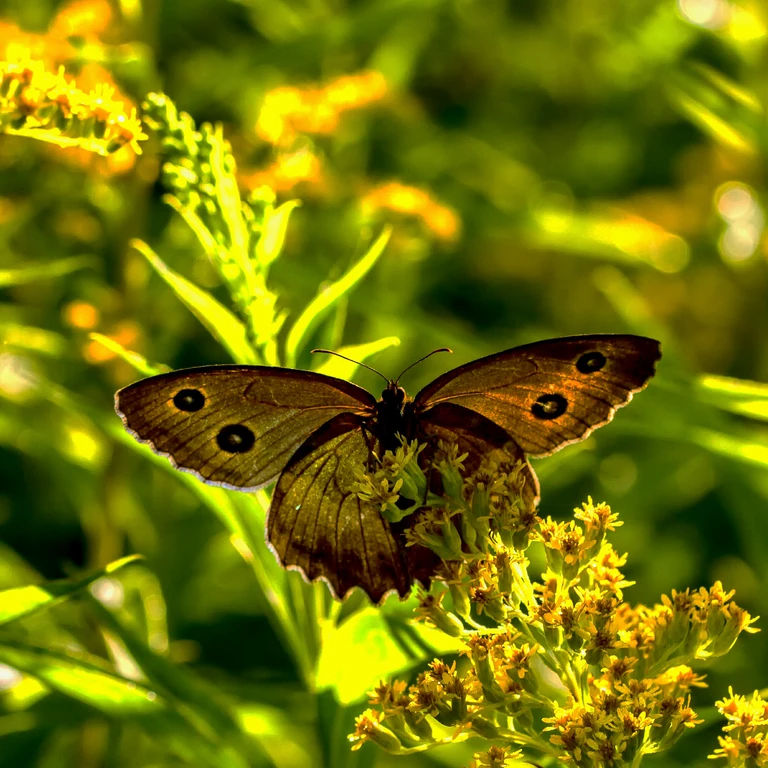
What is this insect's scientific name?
Minois dryas
